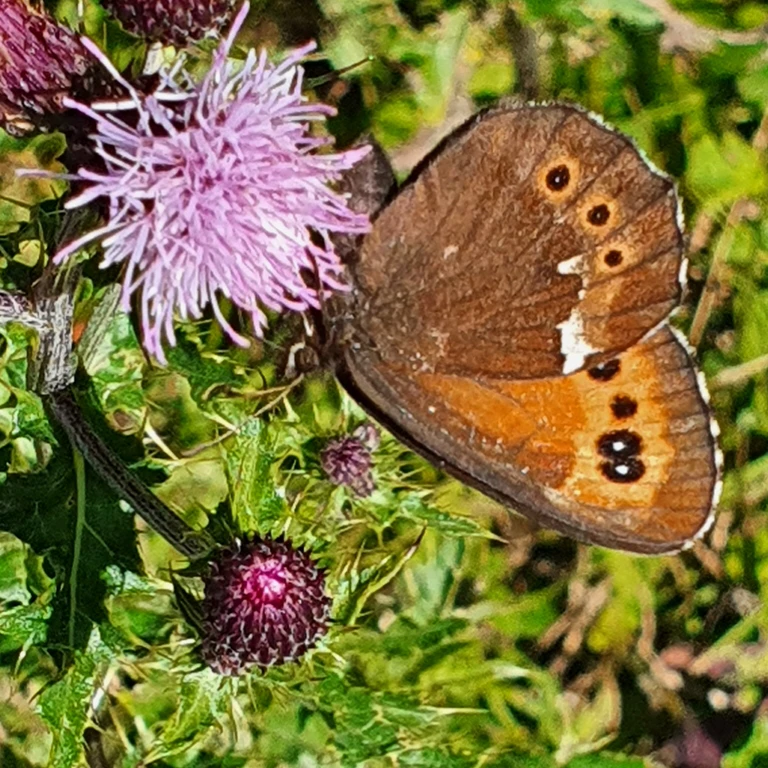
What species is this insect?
Erebia ligea
